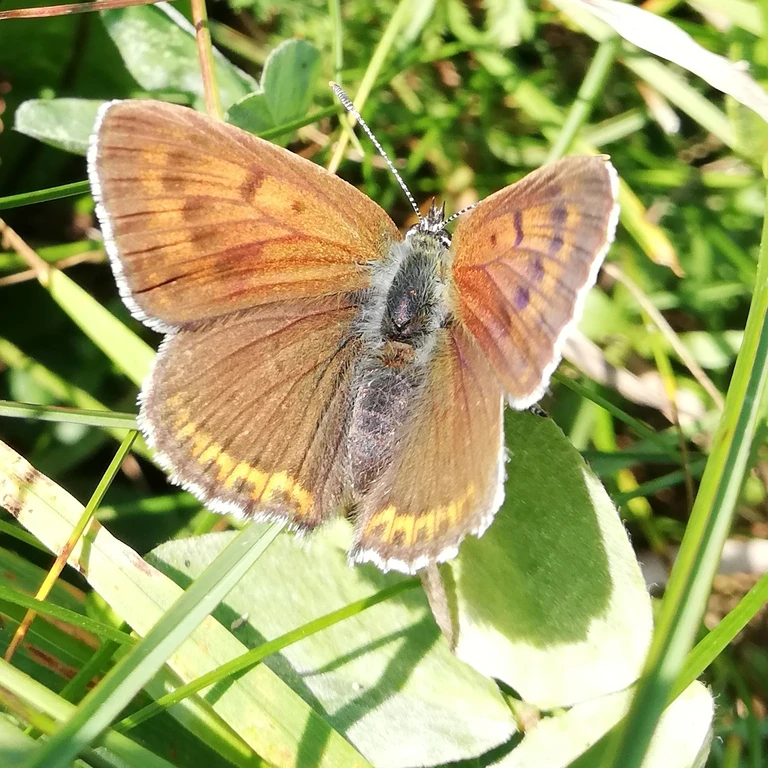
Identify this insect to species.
Lycaena hippothoe (also Palaeochrysophanus hippothoe)
